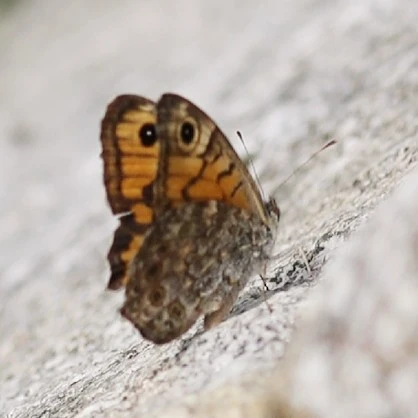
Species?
Lasiommata megera (also Pararge megera)
